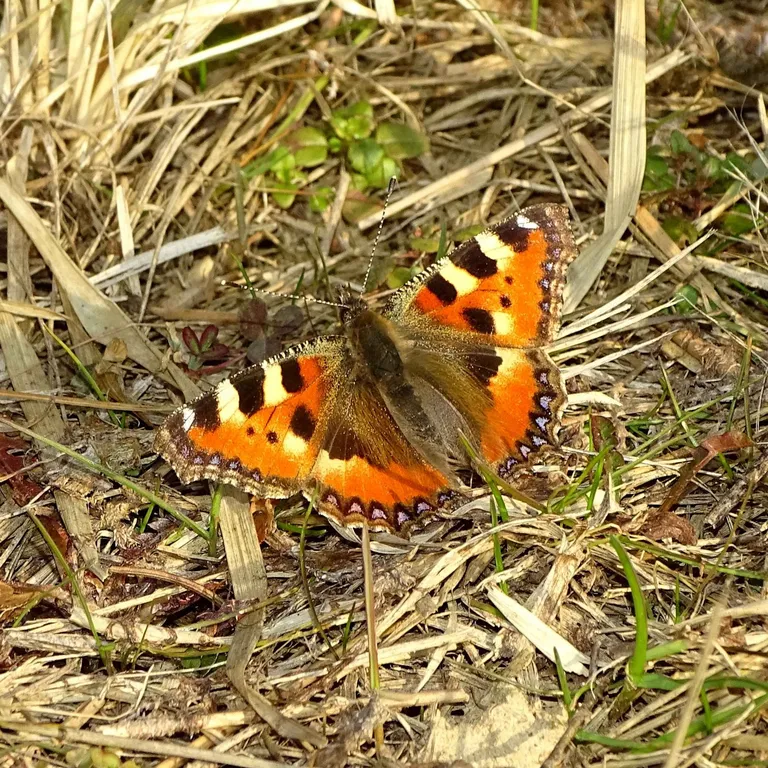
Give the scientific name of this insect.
Aglais urticae
